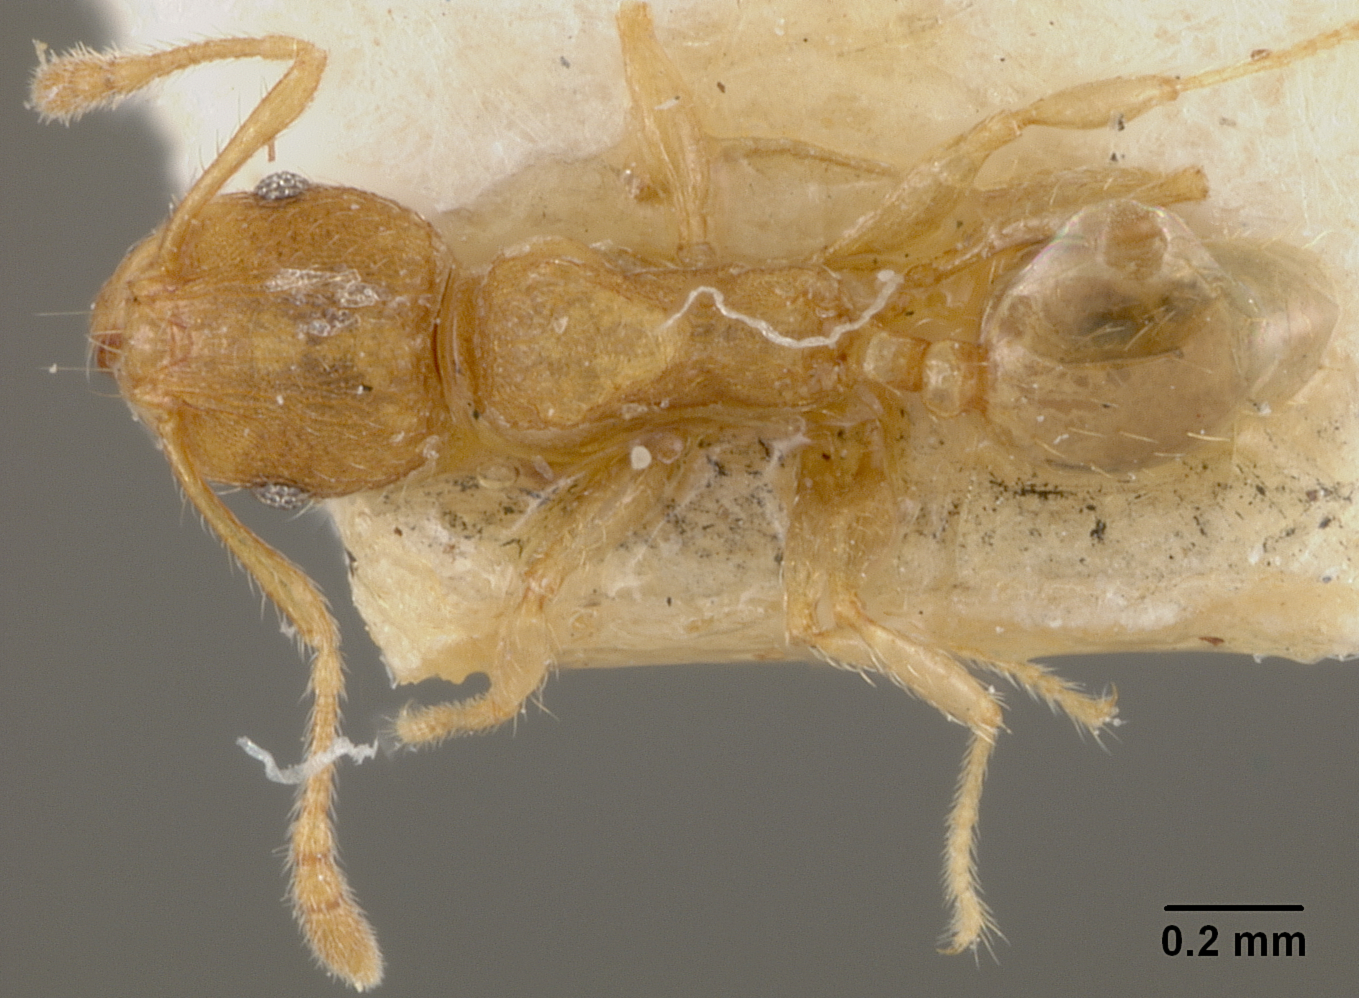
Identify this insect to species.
Pheidole rinae
